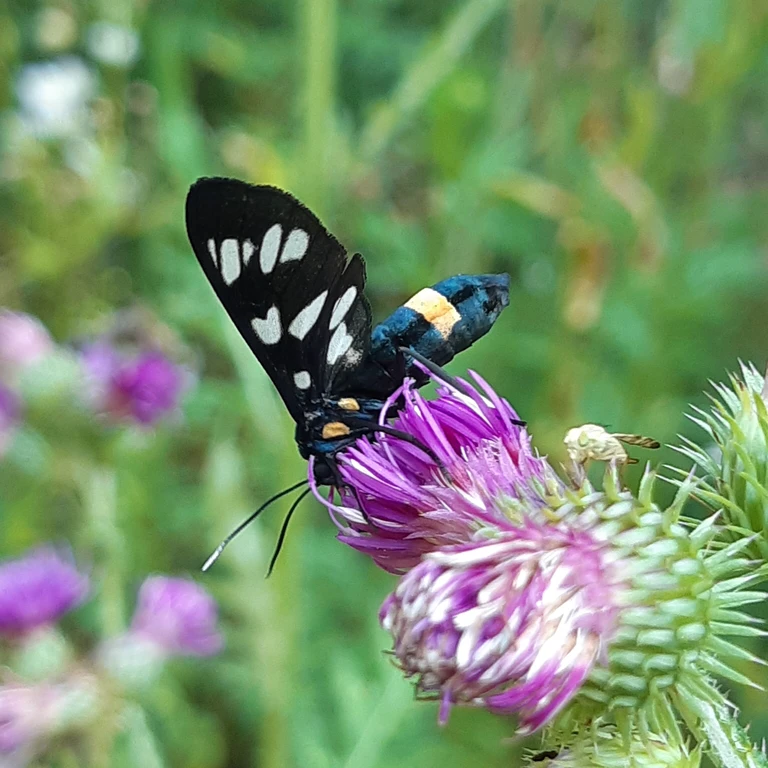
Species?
Amata phegea
